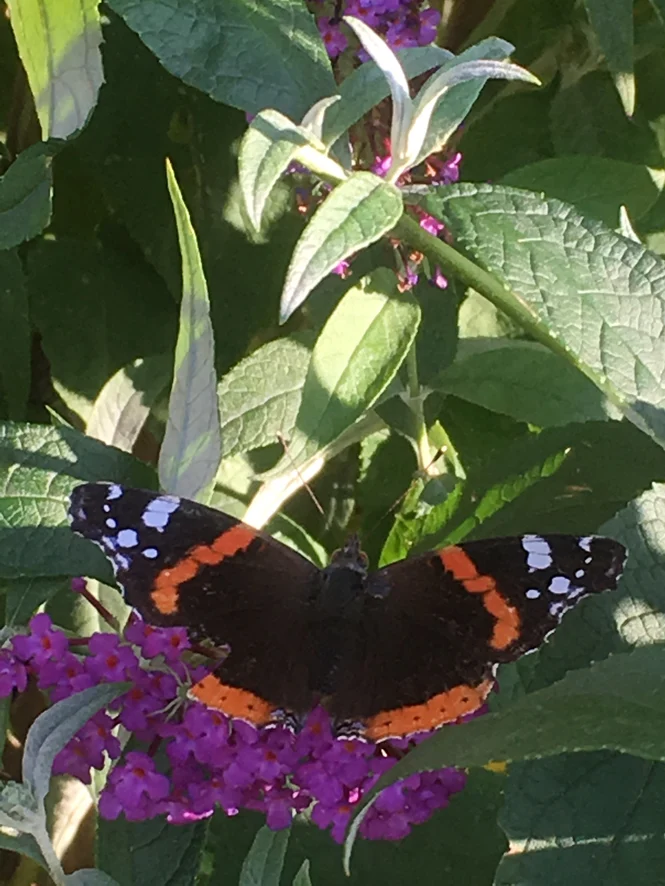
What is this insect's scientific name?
Vanessa atalanta
